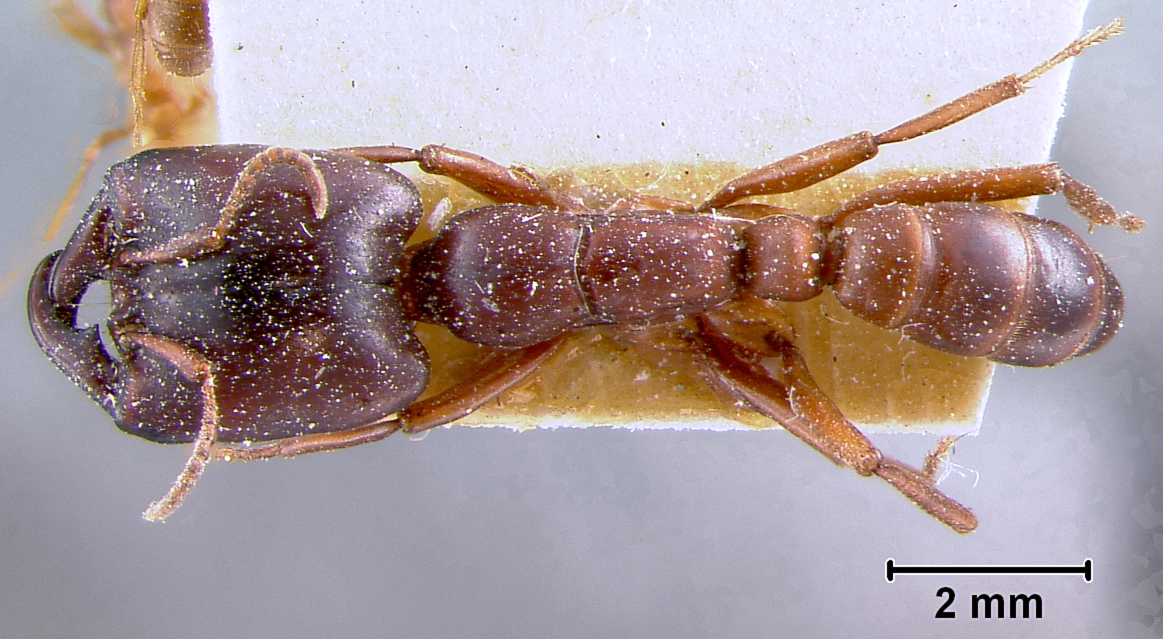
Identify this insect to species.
Dorylus kohli
